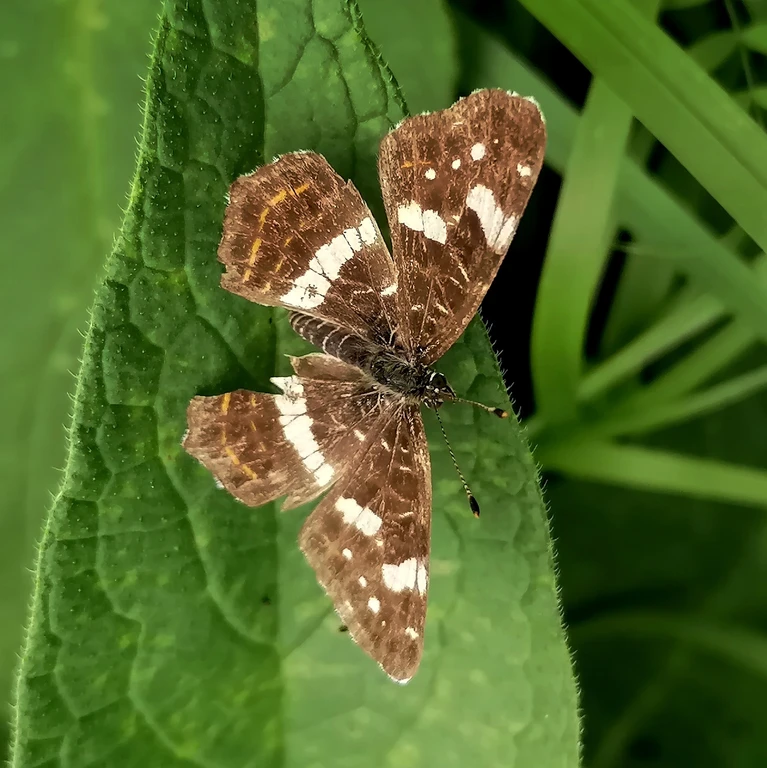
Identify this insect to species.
Araschnia levana
